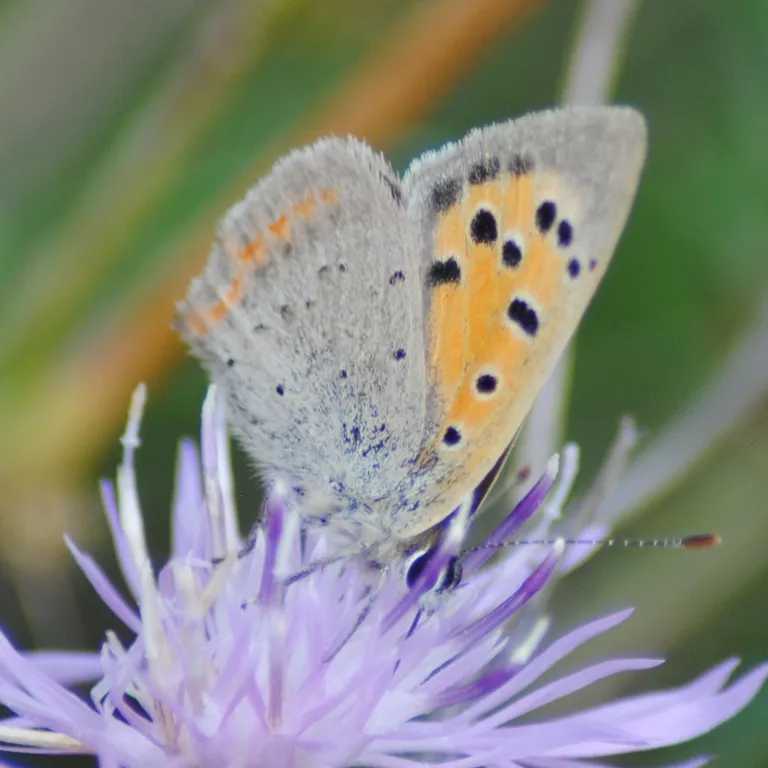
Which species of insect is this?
Lycaena phlaeas
